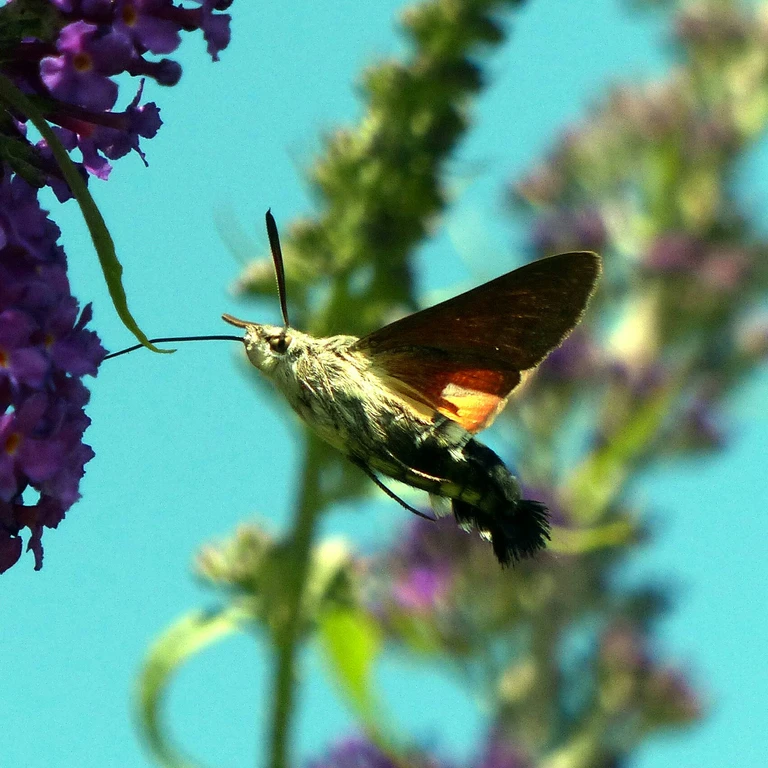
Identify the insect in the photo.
Macroglossum stellatarum
